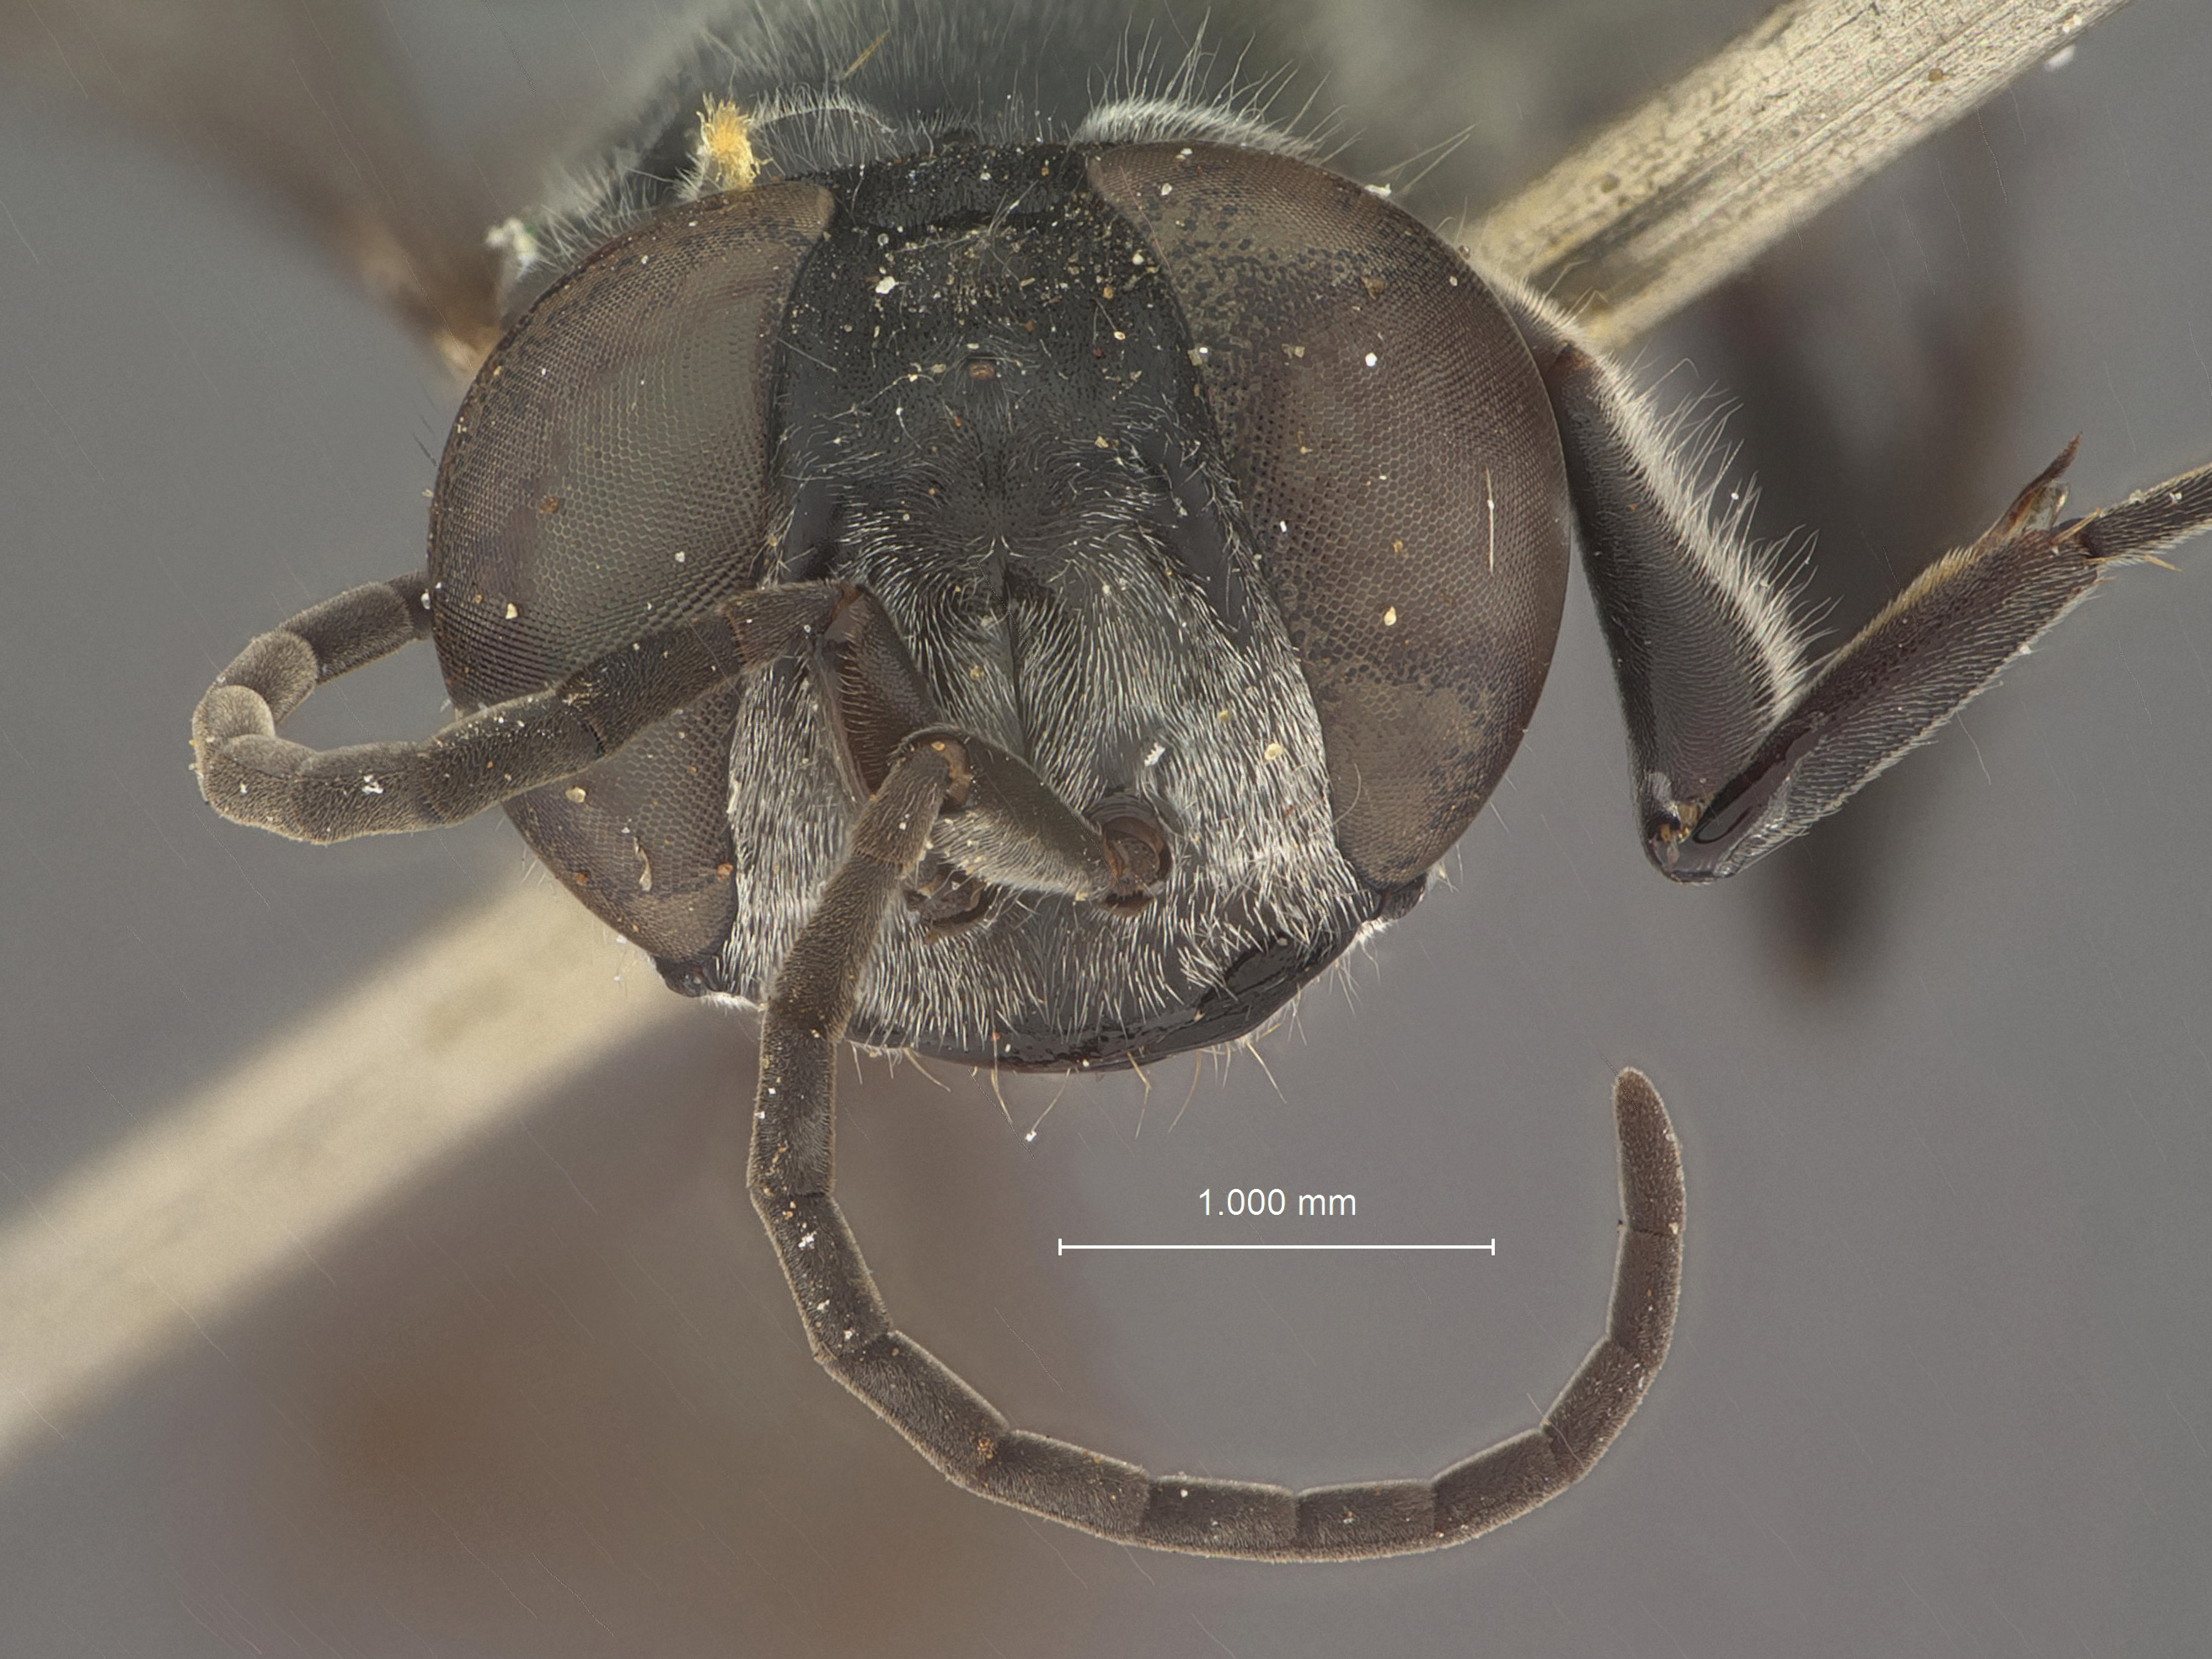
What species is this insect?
Liris makiling
